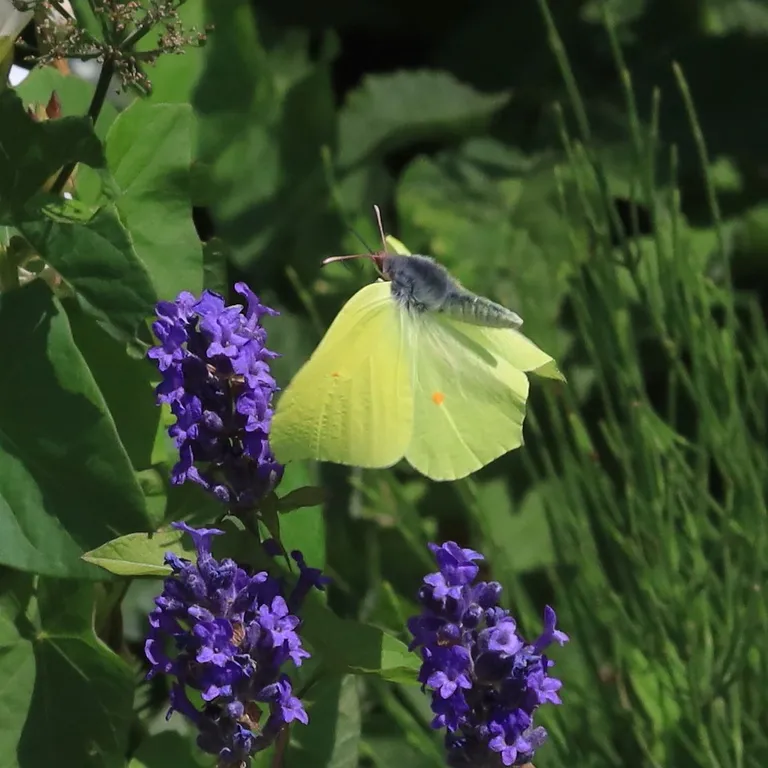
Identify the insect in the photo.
Gonepteryx rhamni
